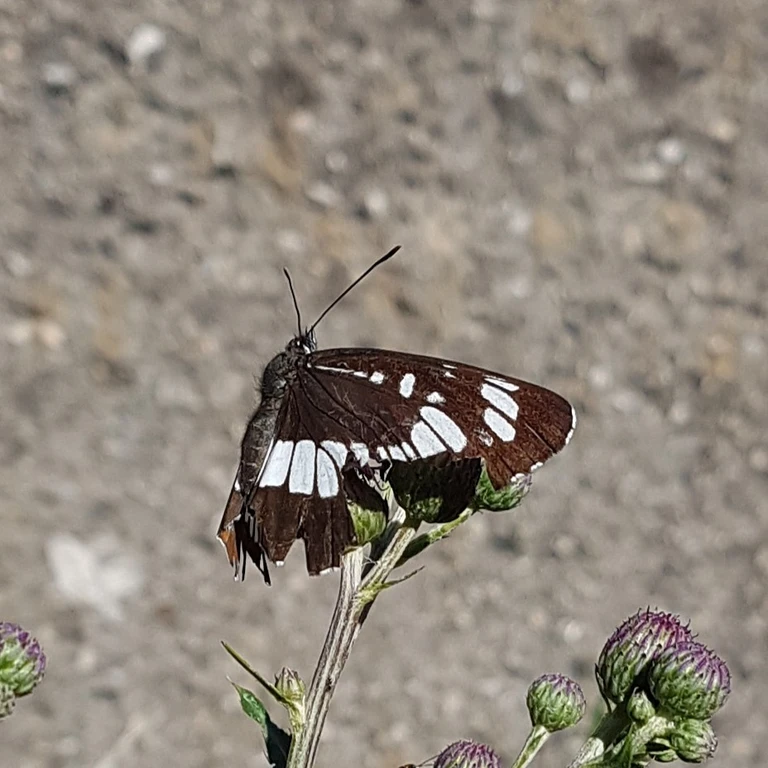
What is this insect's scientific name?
Neptis rivularis
